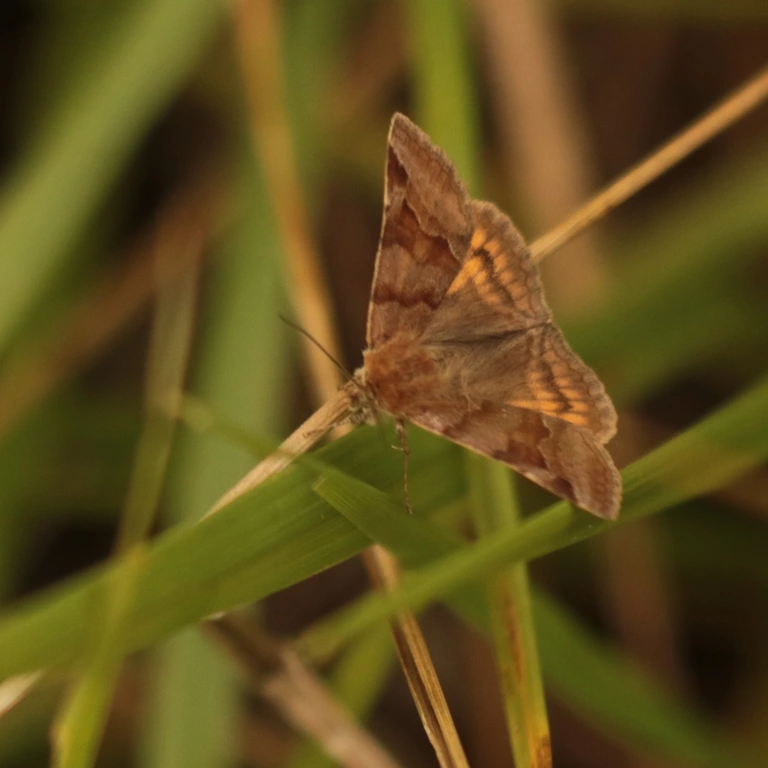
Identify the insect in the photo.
Euclidia glyphica
